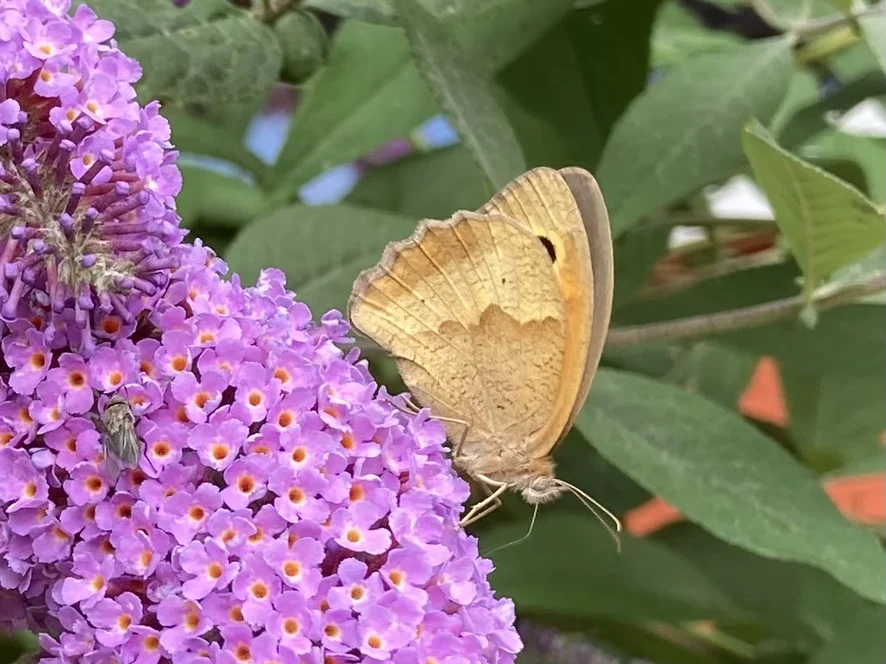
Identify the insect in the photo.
Maniola jurtina
